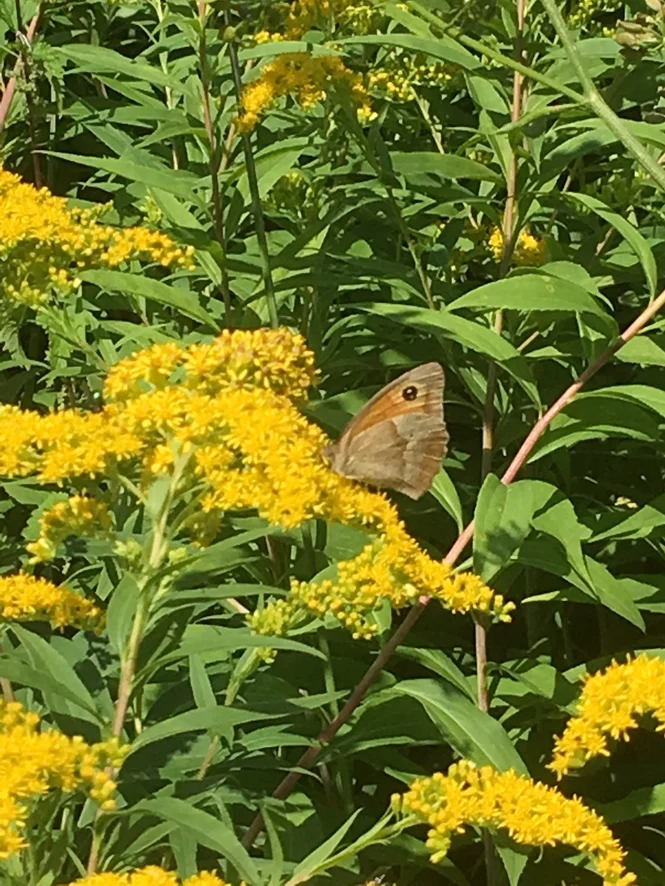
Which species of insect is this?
Maniola jurtina
